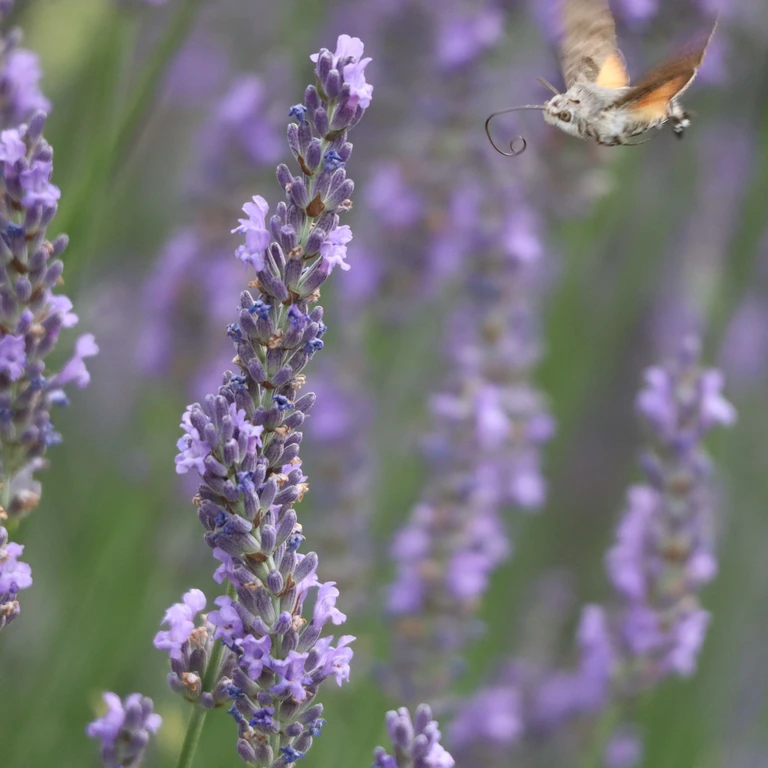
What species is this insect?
Macroglossum stellatarum
